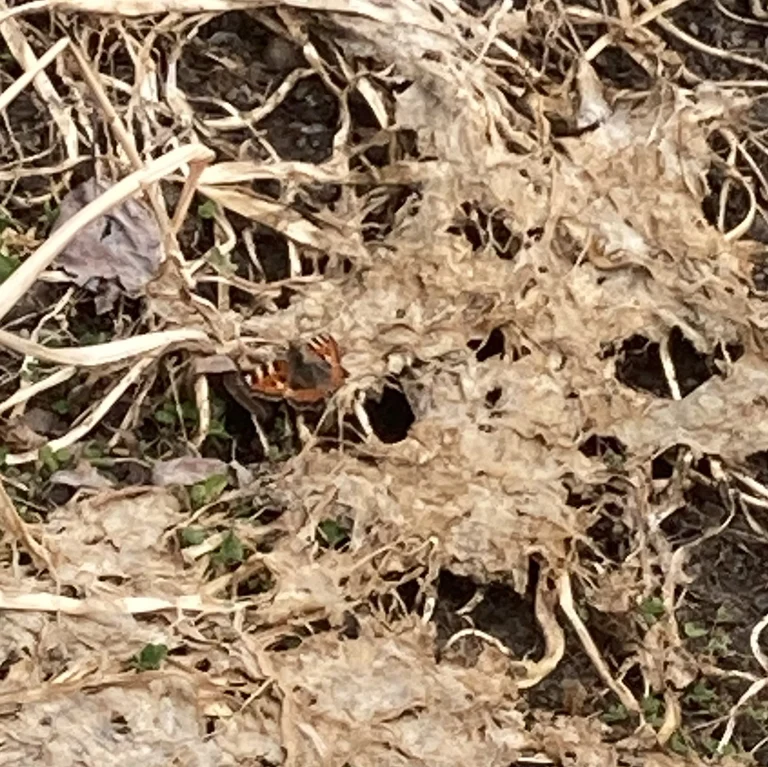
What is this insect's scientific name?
Aglais urticae
